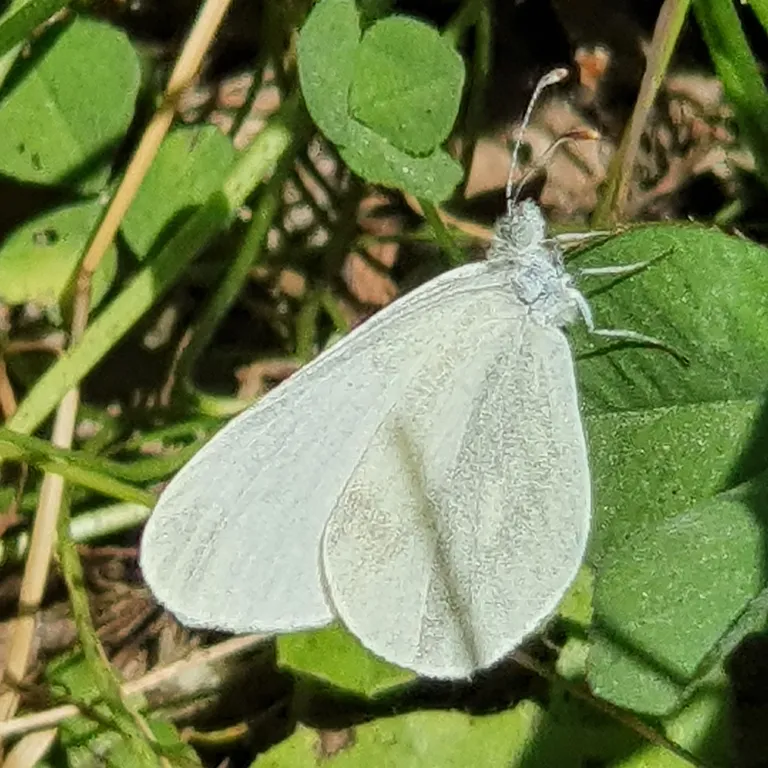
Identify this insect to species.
Leptidea sinapis/juvernica
